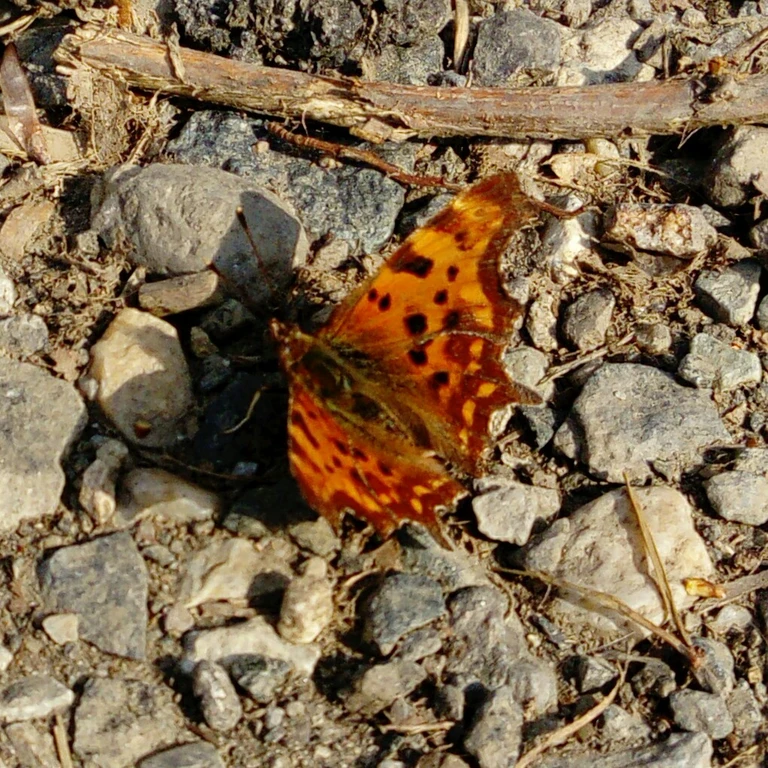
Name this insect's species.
Polygonia c-album
